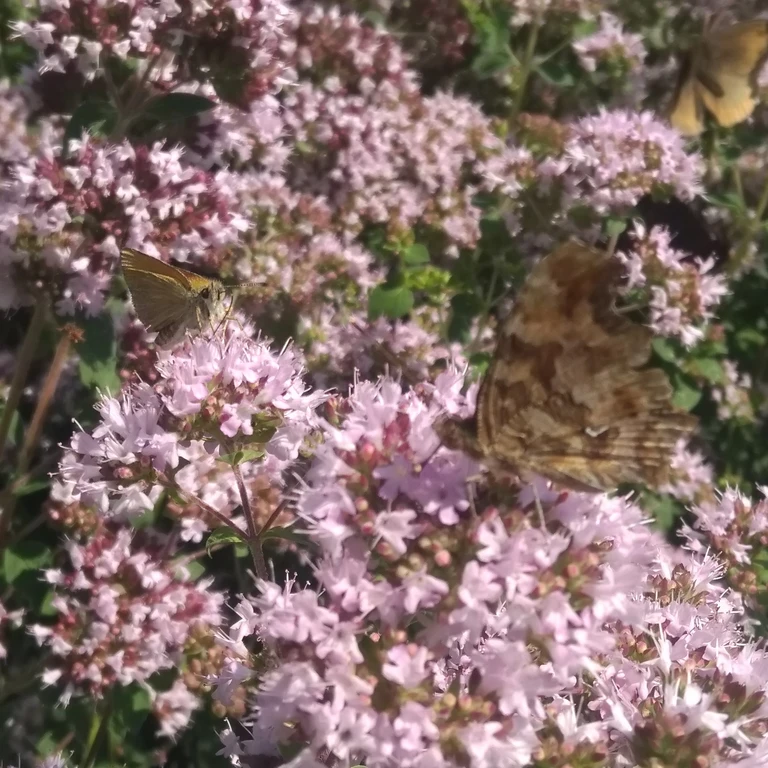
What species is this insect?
Polygonia c-album
